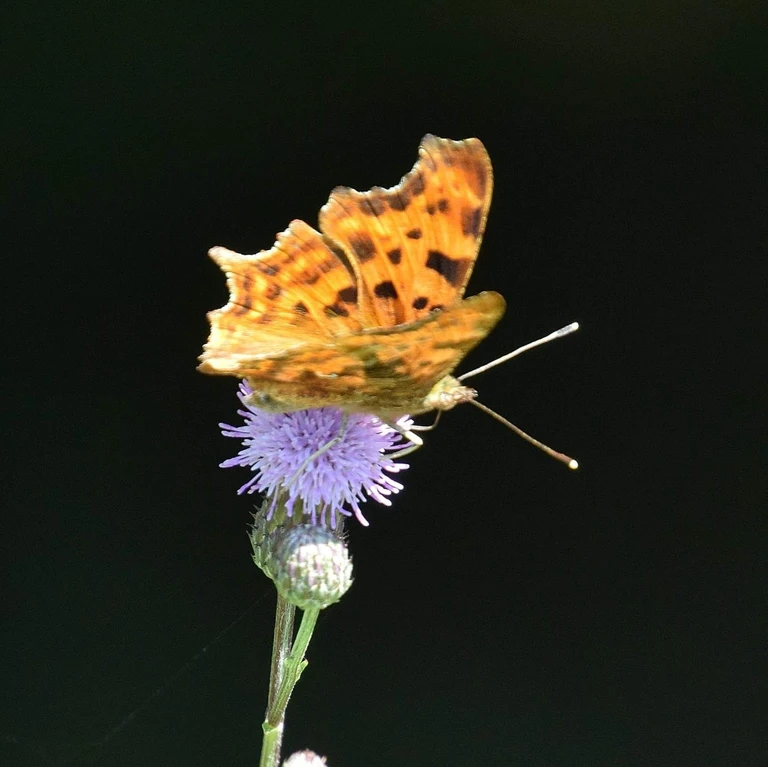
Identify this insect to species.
Polygonia c-album
